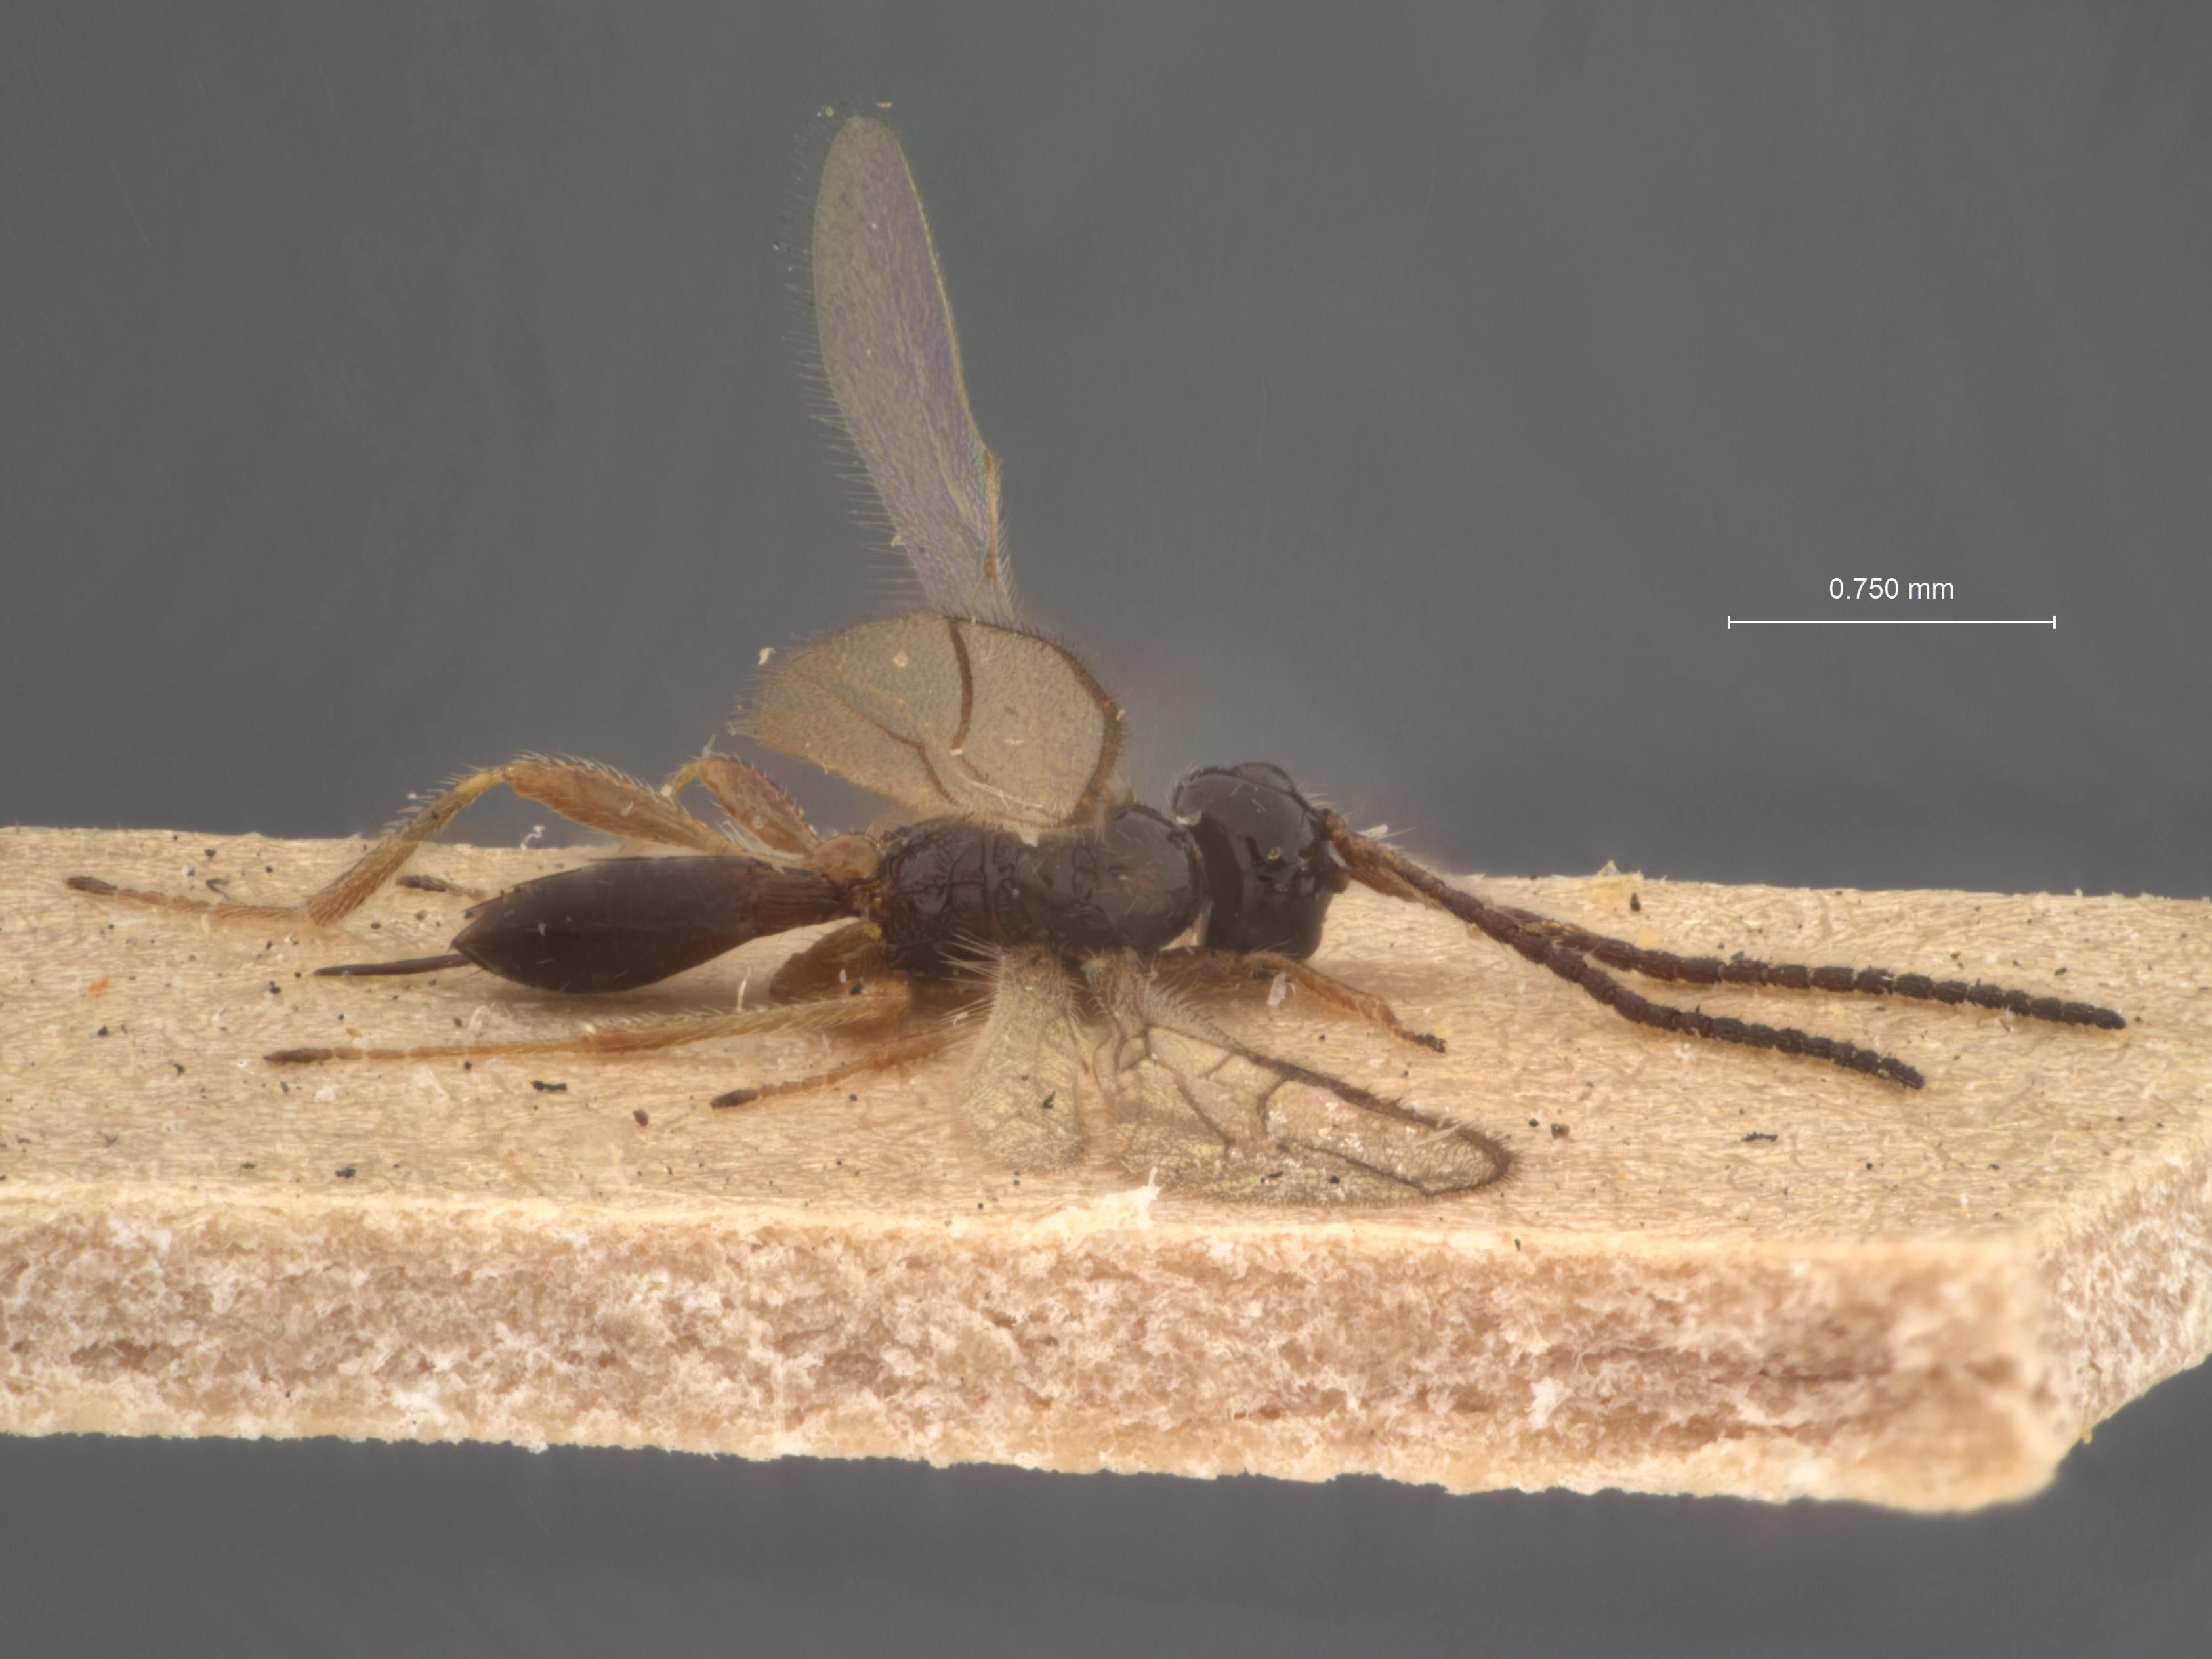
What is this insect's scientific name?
Aspilota dentifemus
